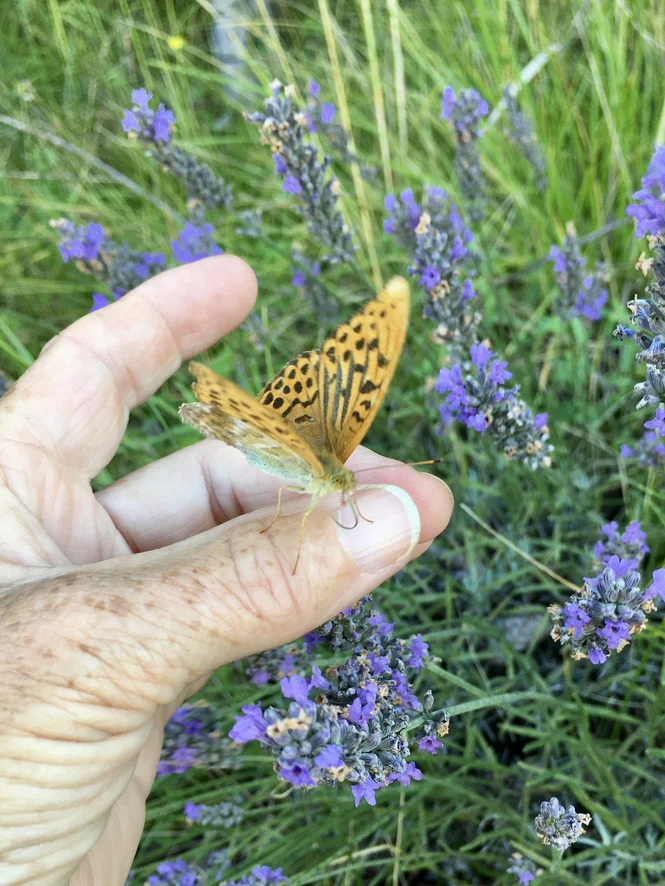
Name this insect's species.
Argynnis paphia
